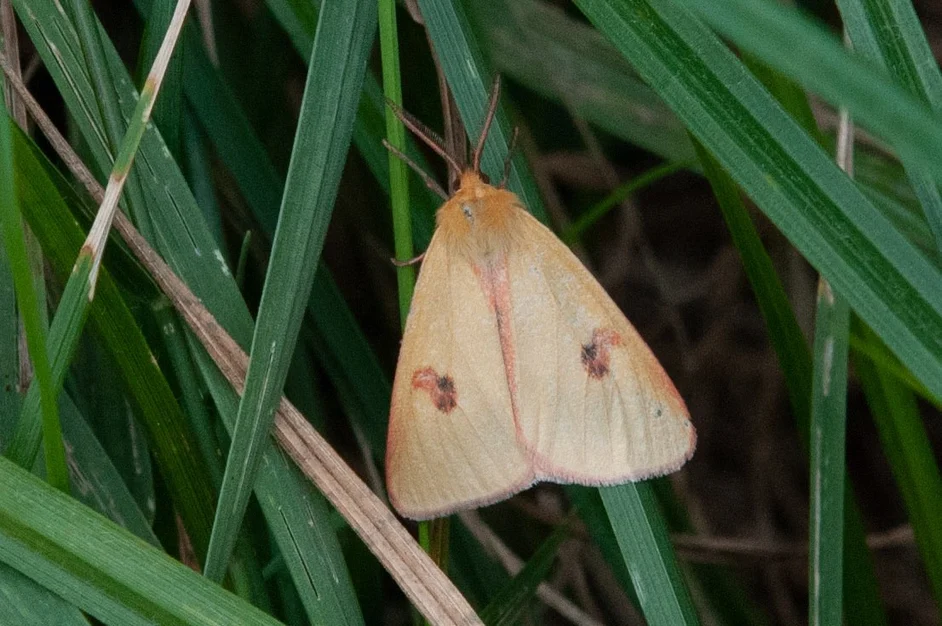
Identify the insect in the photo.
Diacrisia sannio
